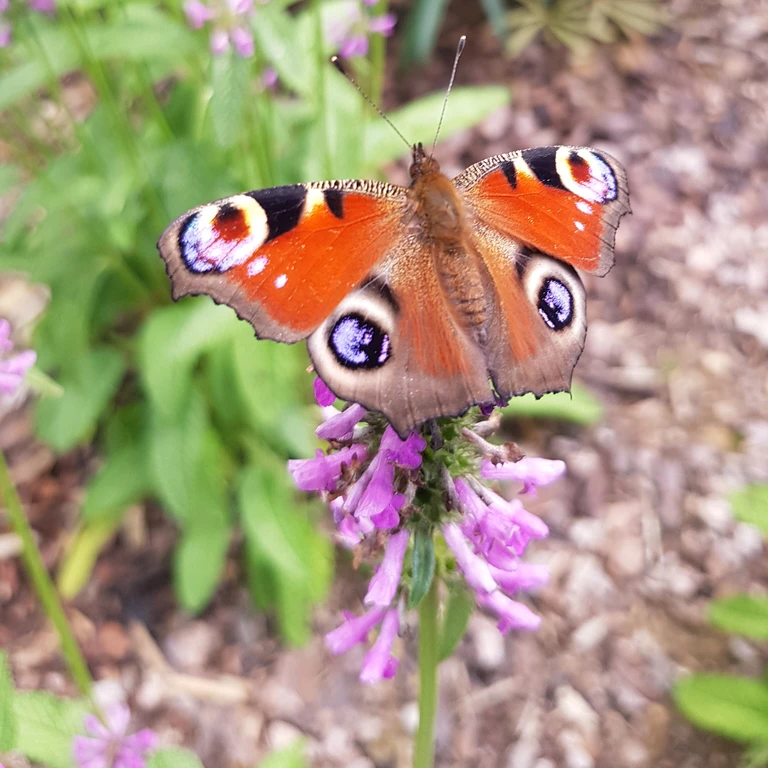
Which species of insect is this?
Aglais io
